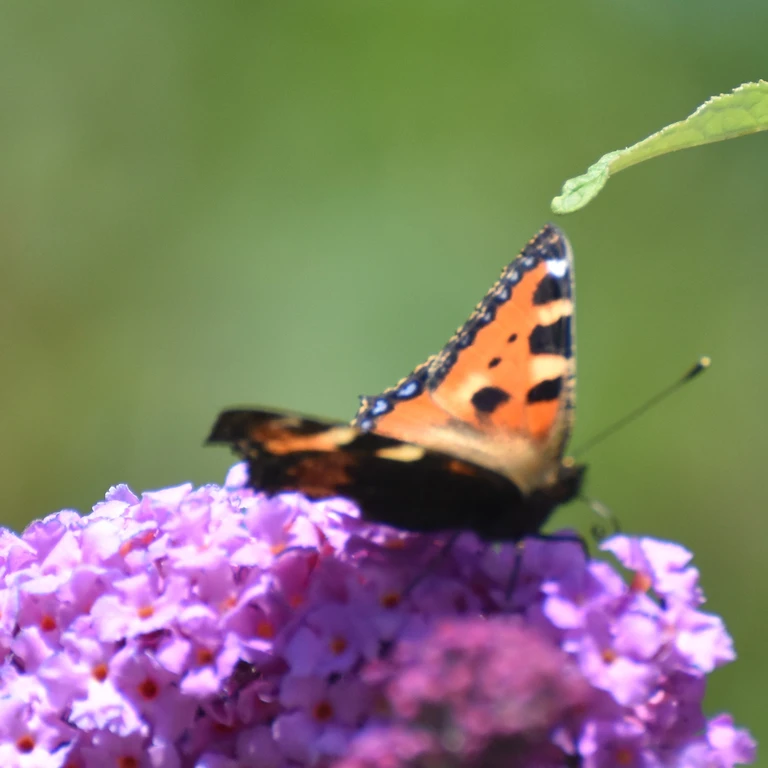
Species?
Aglais urticae
